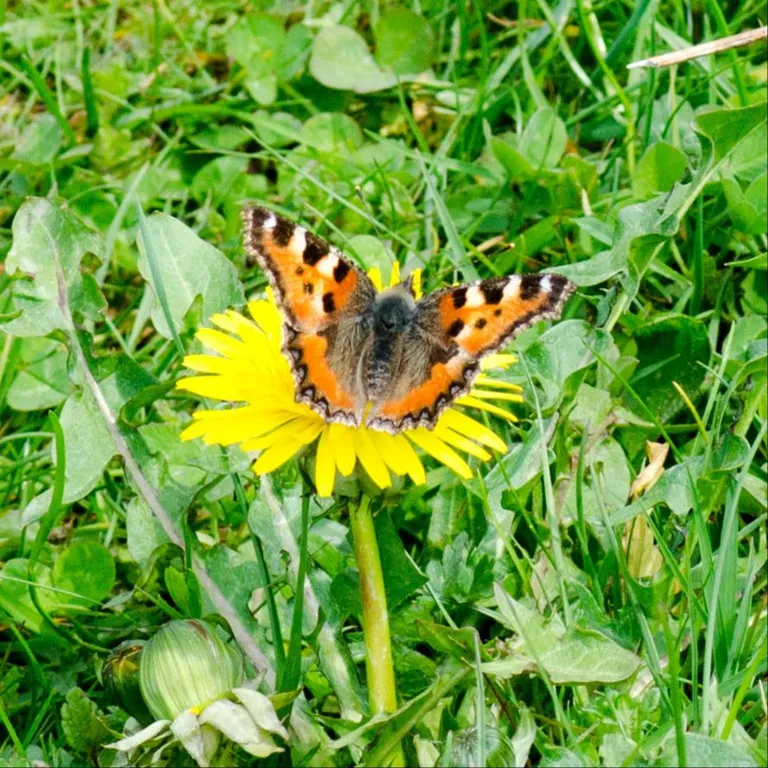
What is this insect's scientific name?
Aglais urticae
